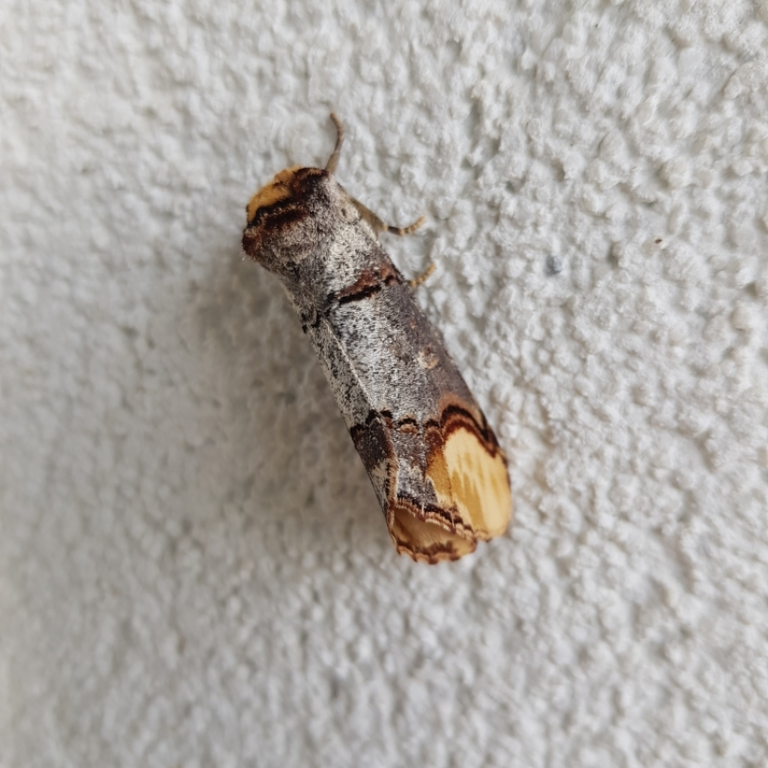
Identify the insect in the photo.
Phalera bucephala
